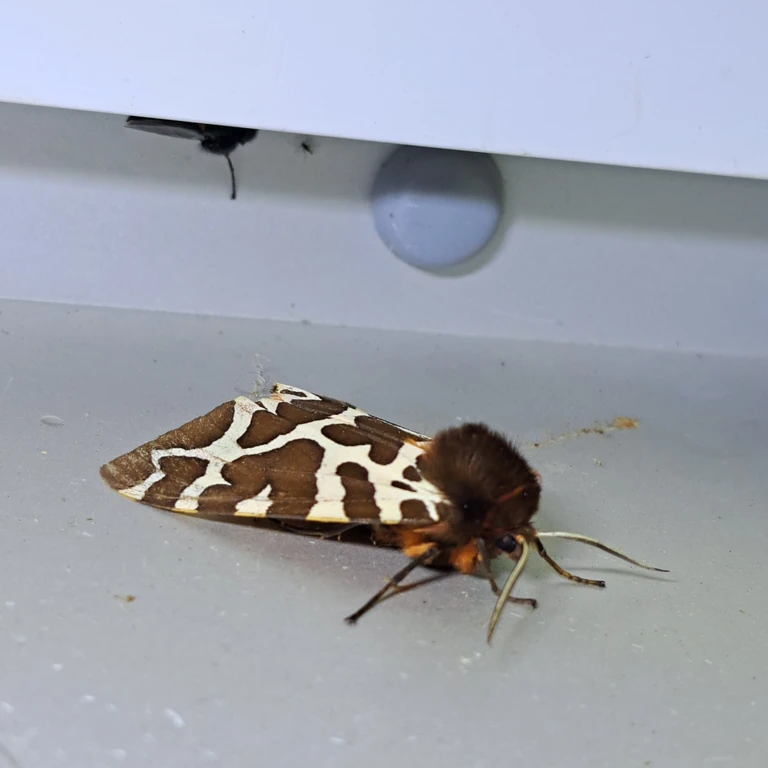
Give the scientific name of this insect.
Arctia caja
